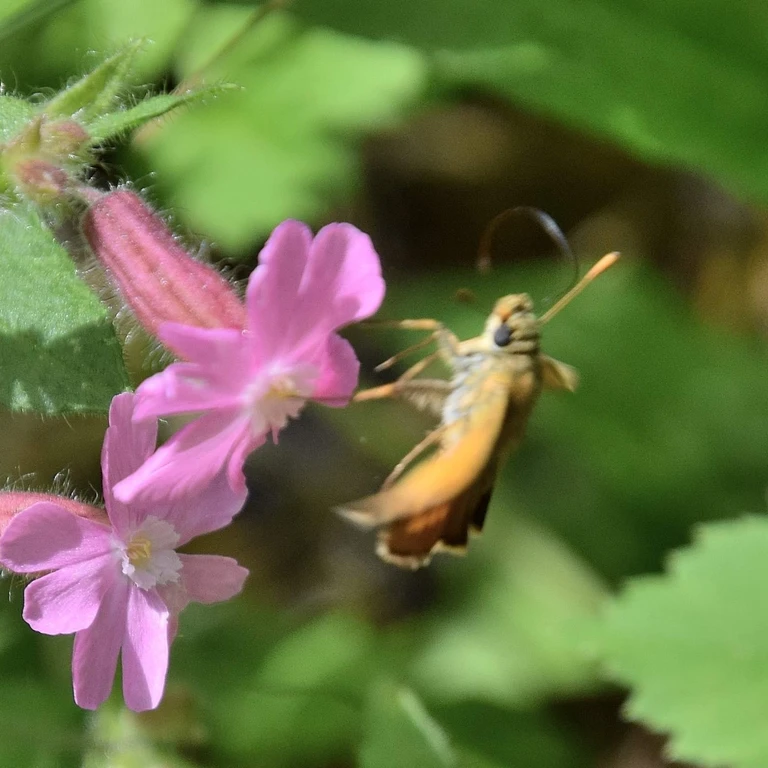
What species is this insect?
Ochlodes sylvanus (also Ochlodes venata)
